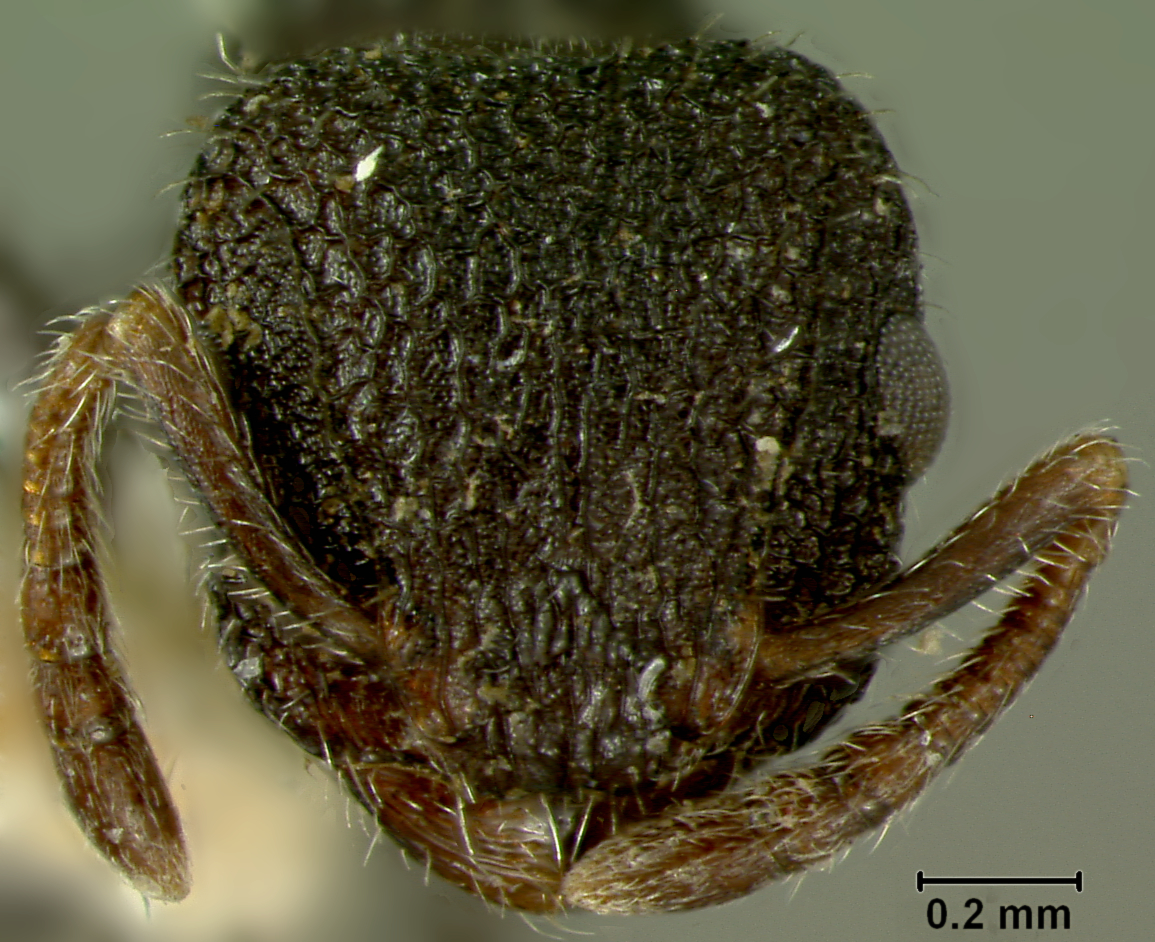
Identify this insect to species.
Romblonella grandinodis
